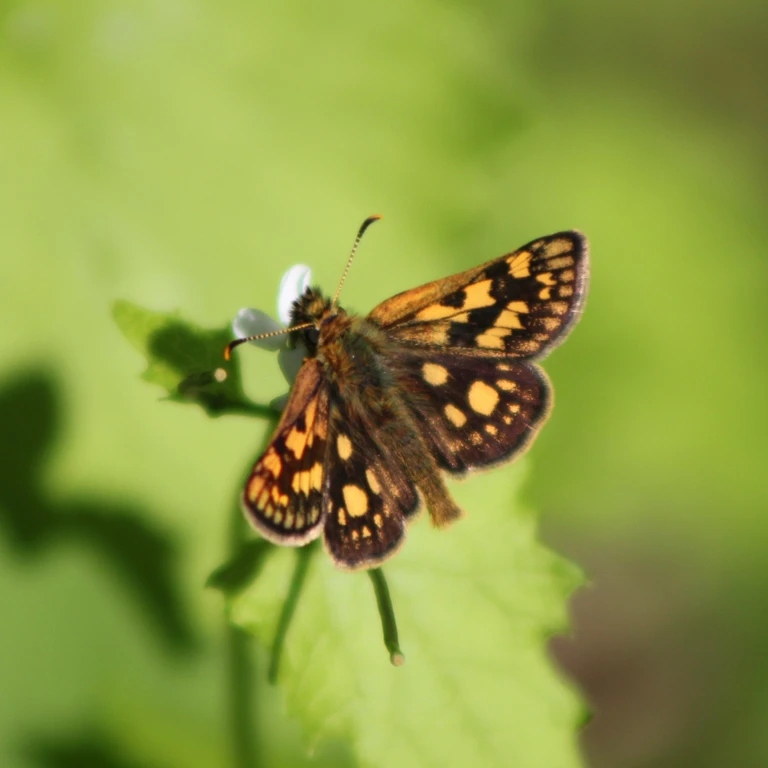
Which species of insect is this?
Carterocephalus palaemon
